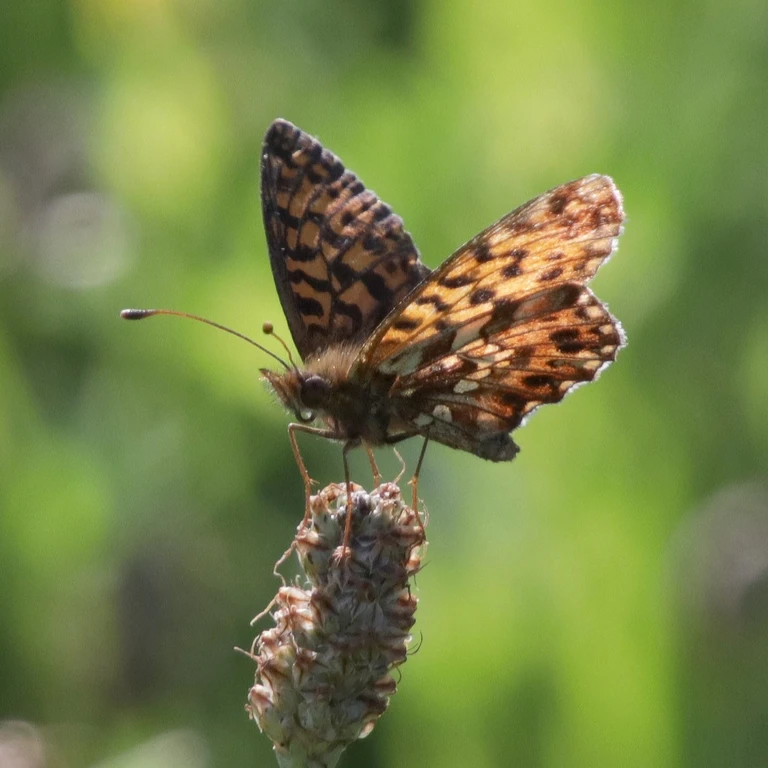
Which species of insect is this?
Boloria dia
